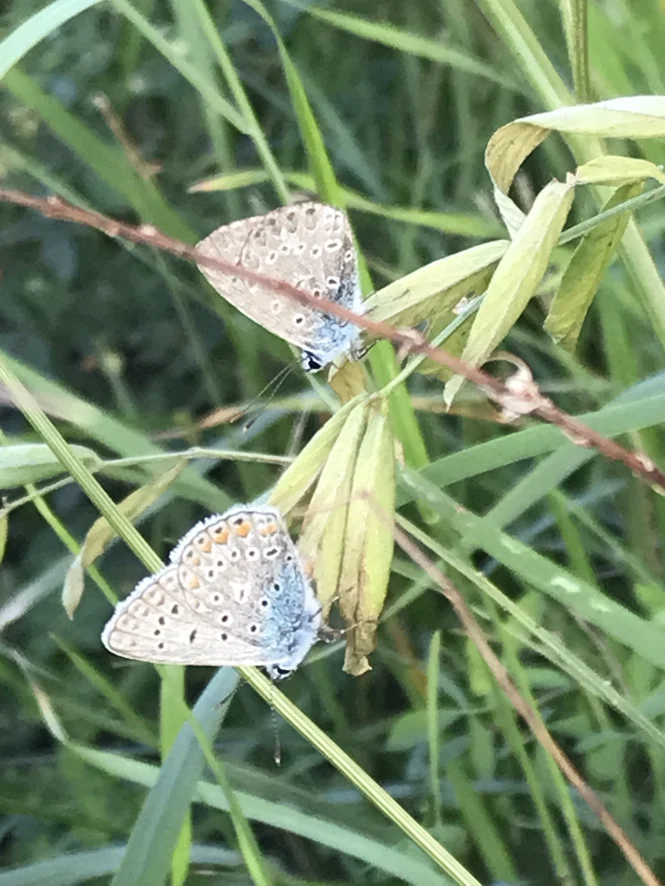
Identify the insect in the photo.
Polyommatus icarus
